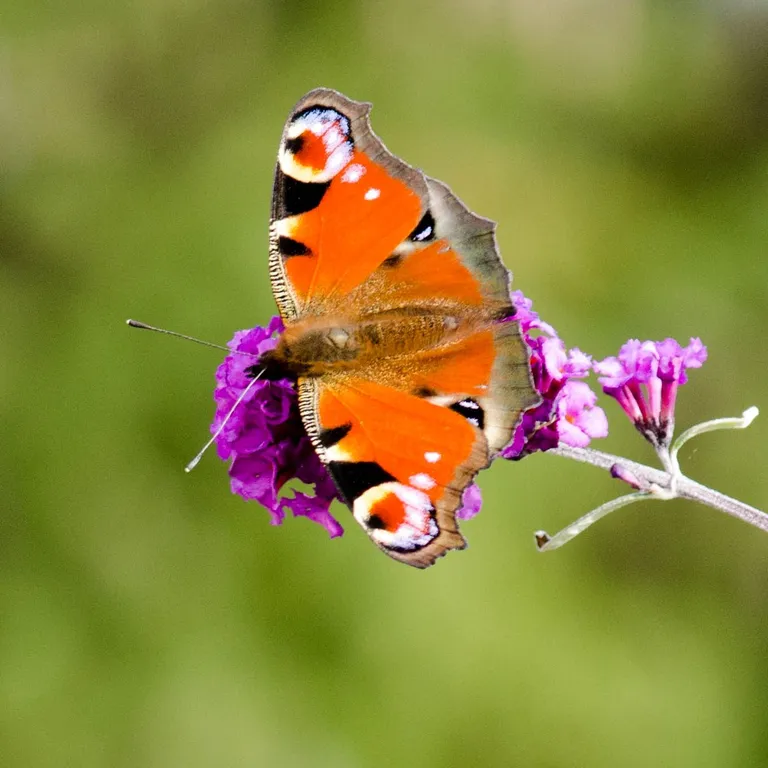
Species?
Aglais io
